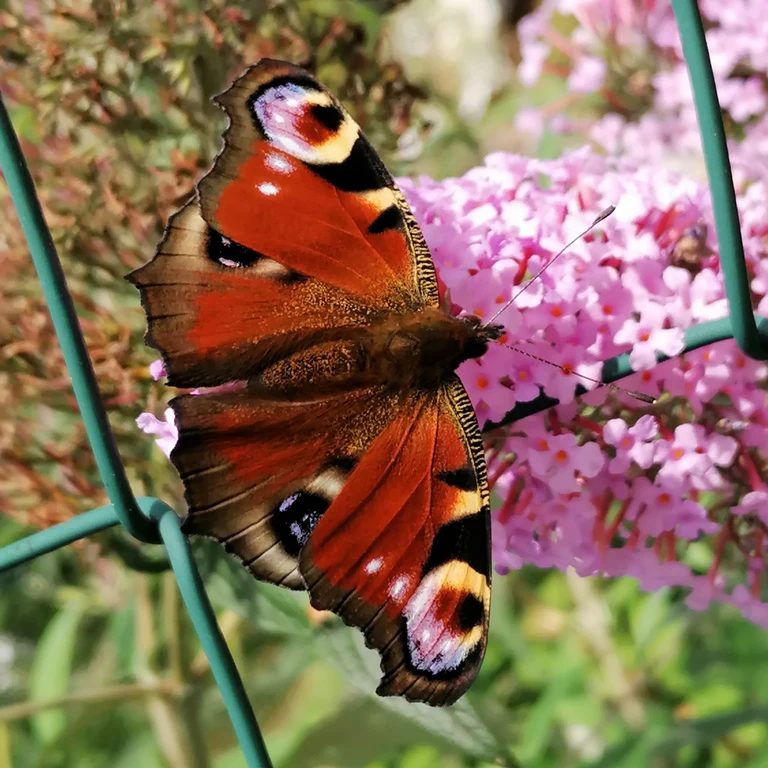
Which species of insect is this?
Aglais io
